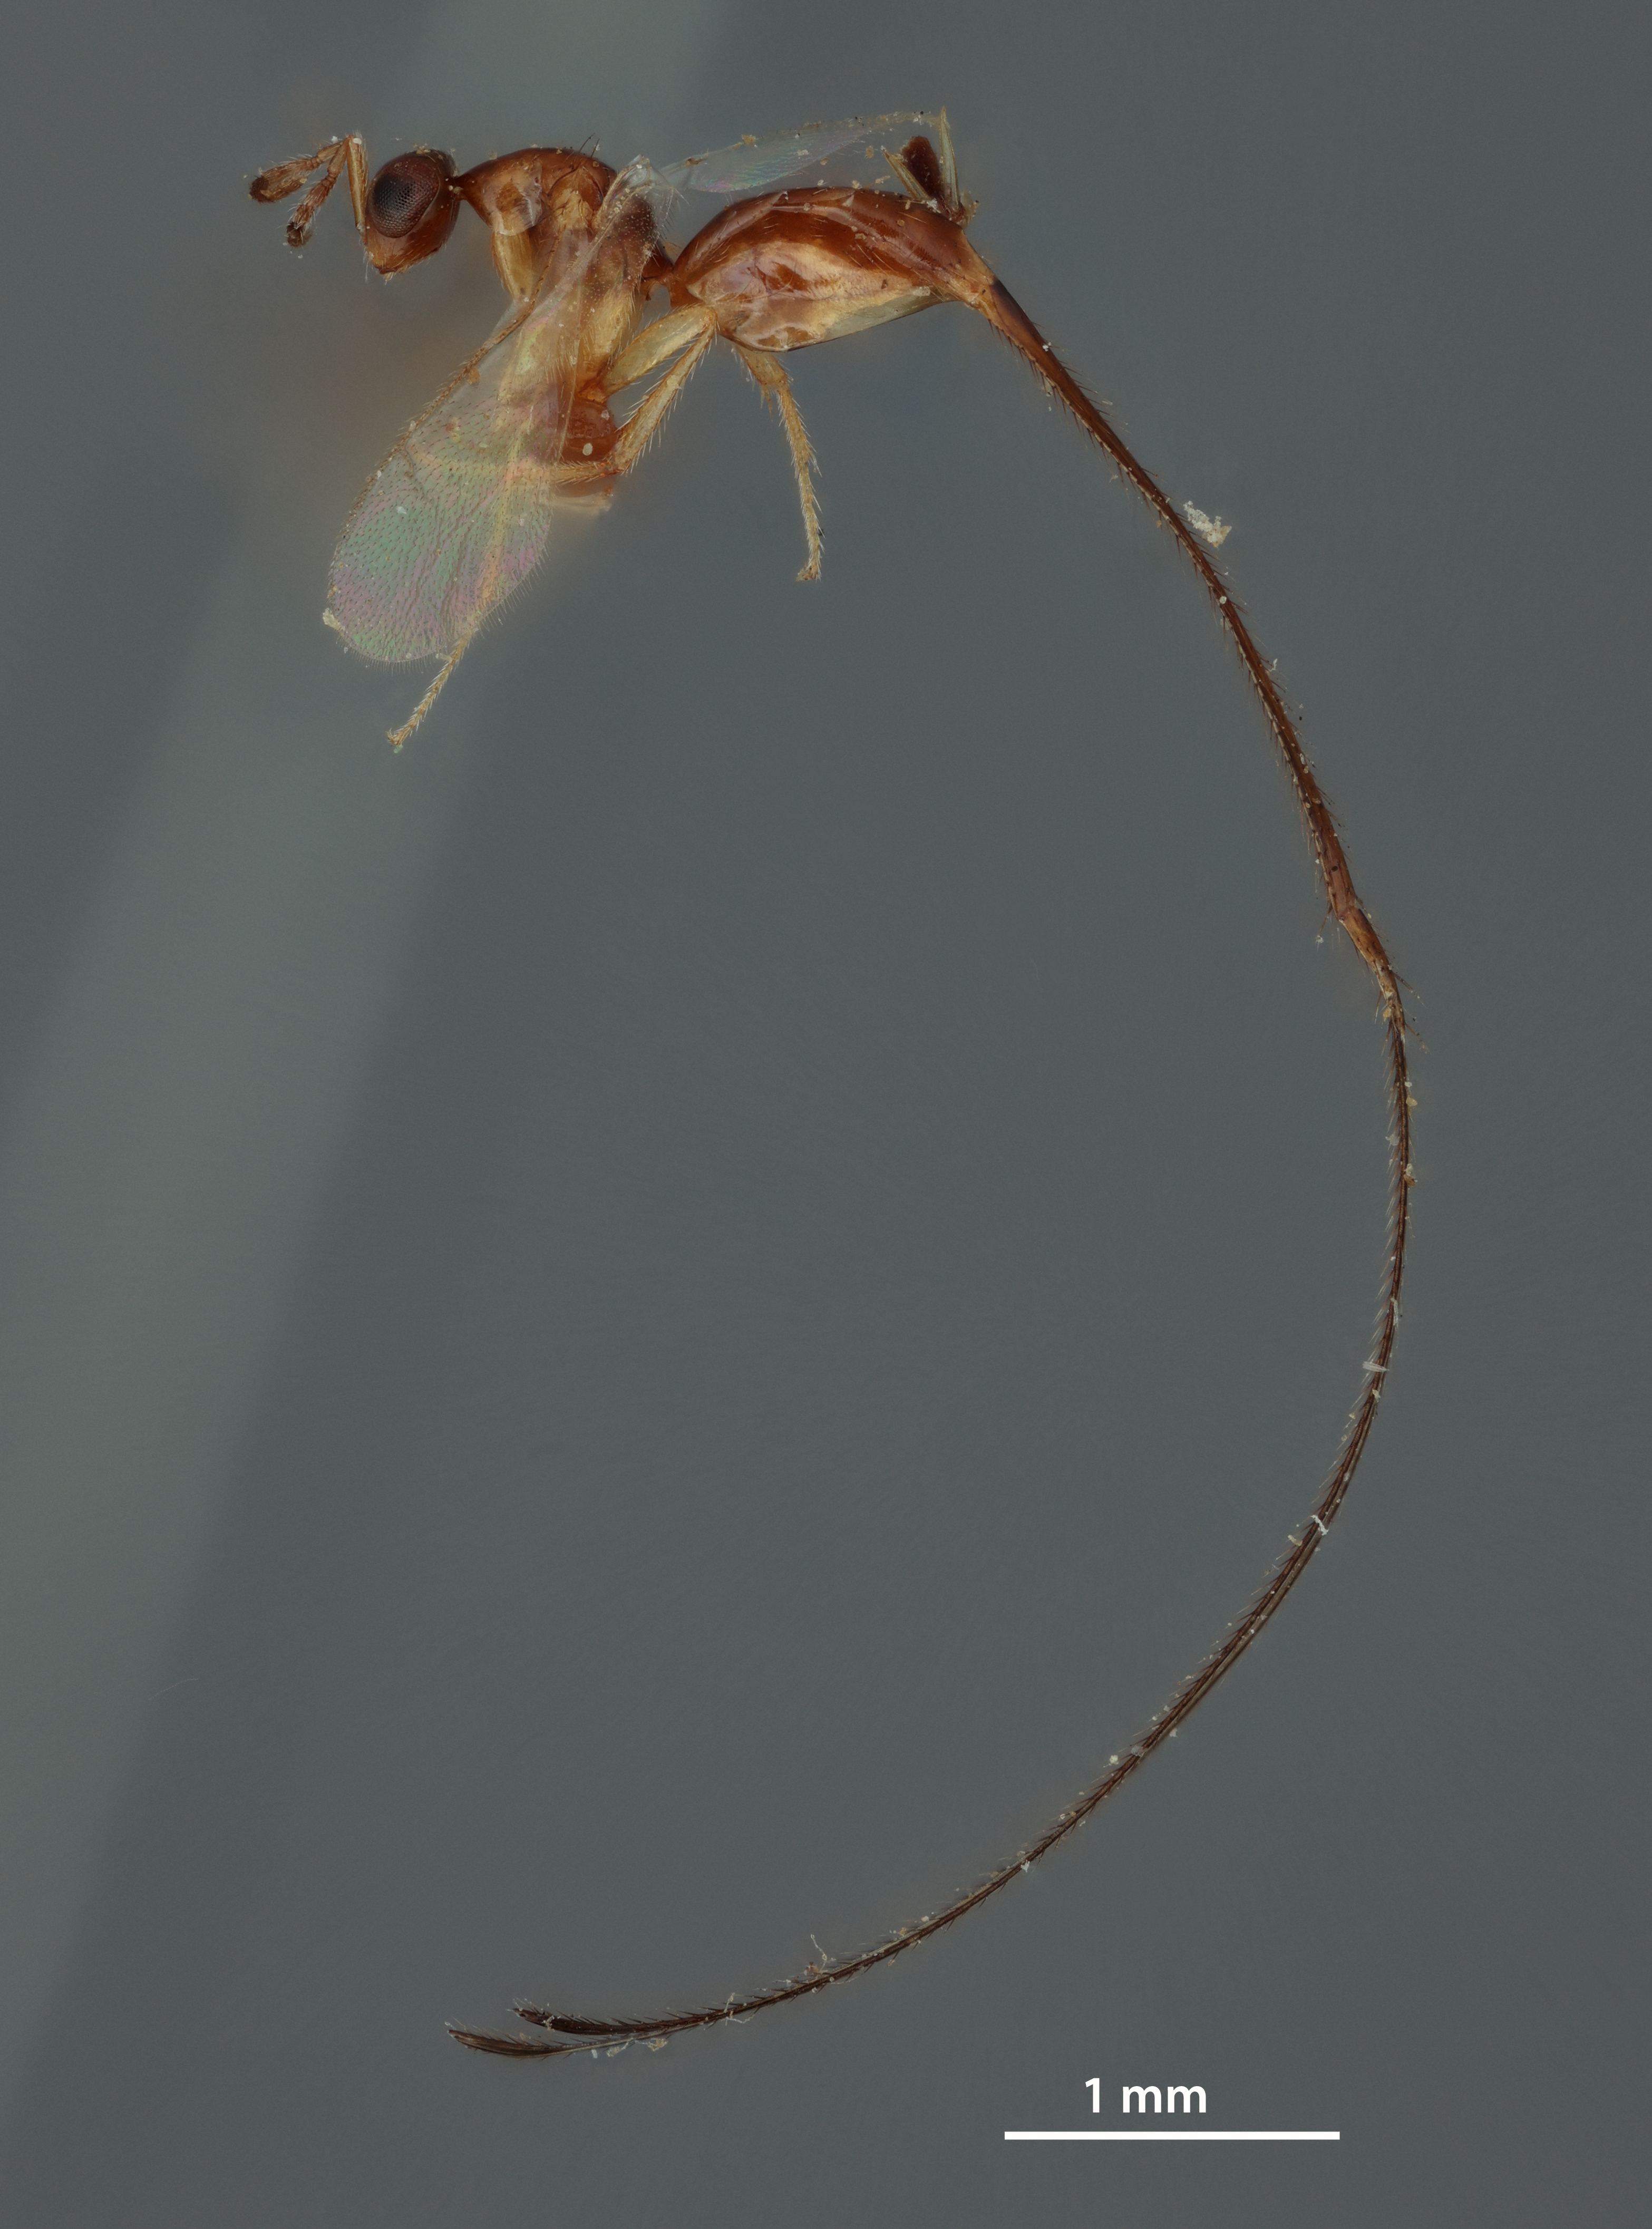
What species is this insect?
Philotrypesis ashmeadi
